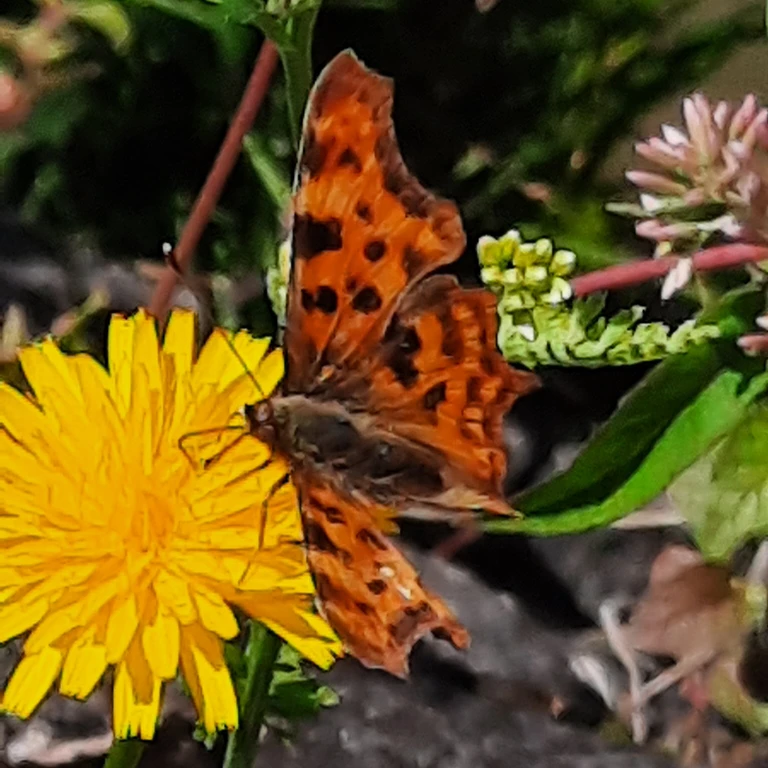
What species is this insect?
Polygonia c-album
